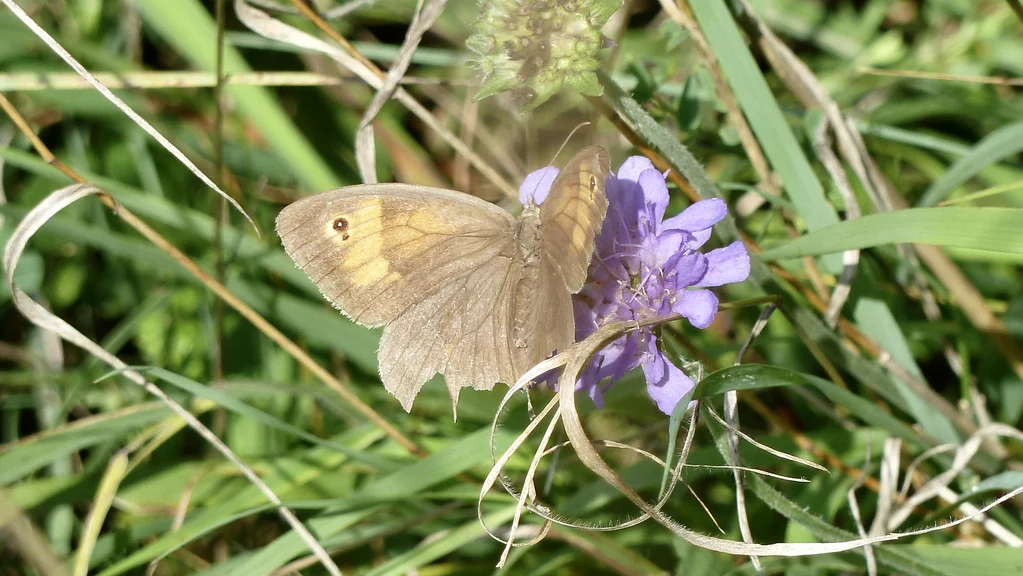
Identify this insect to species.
Maniola jurtina
